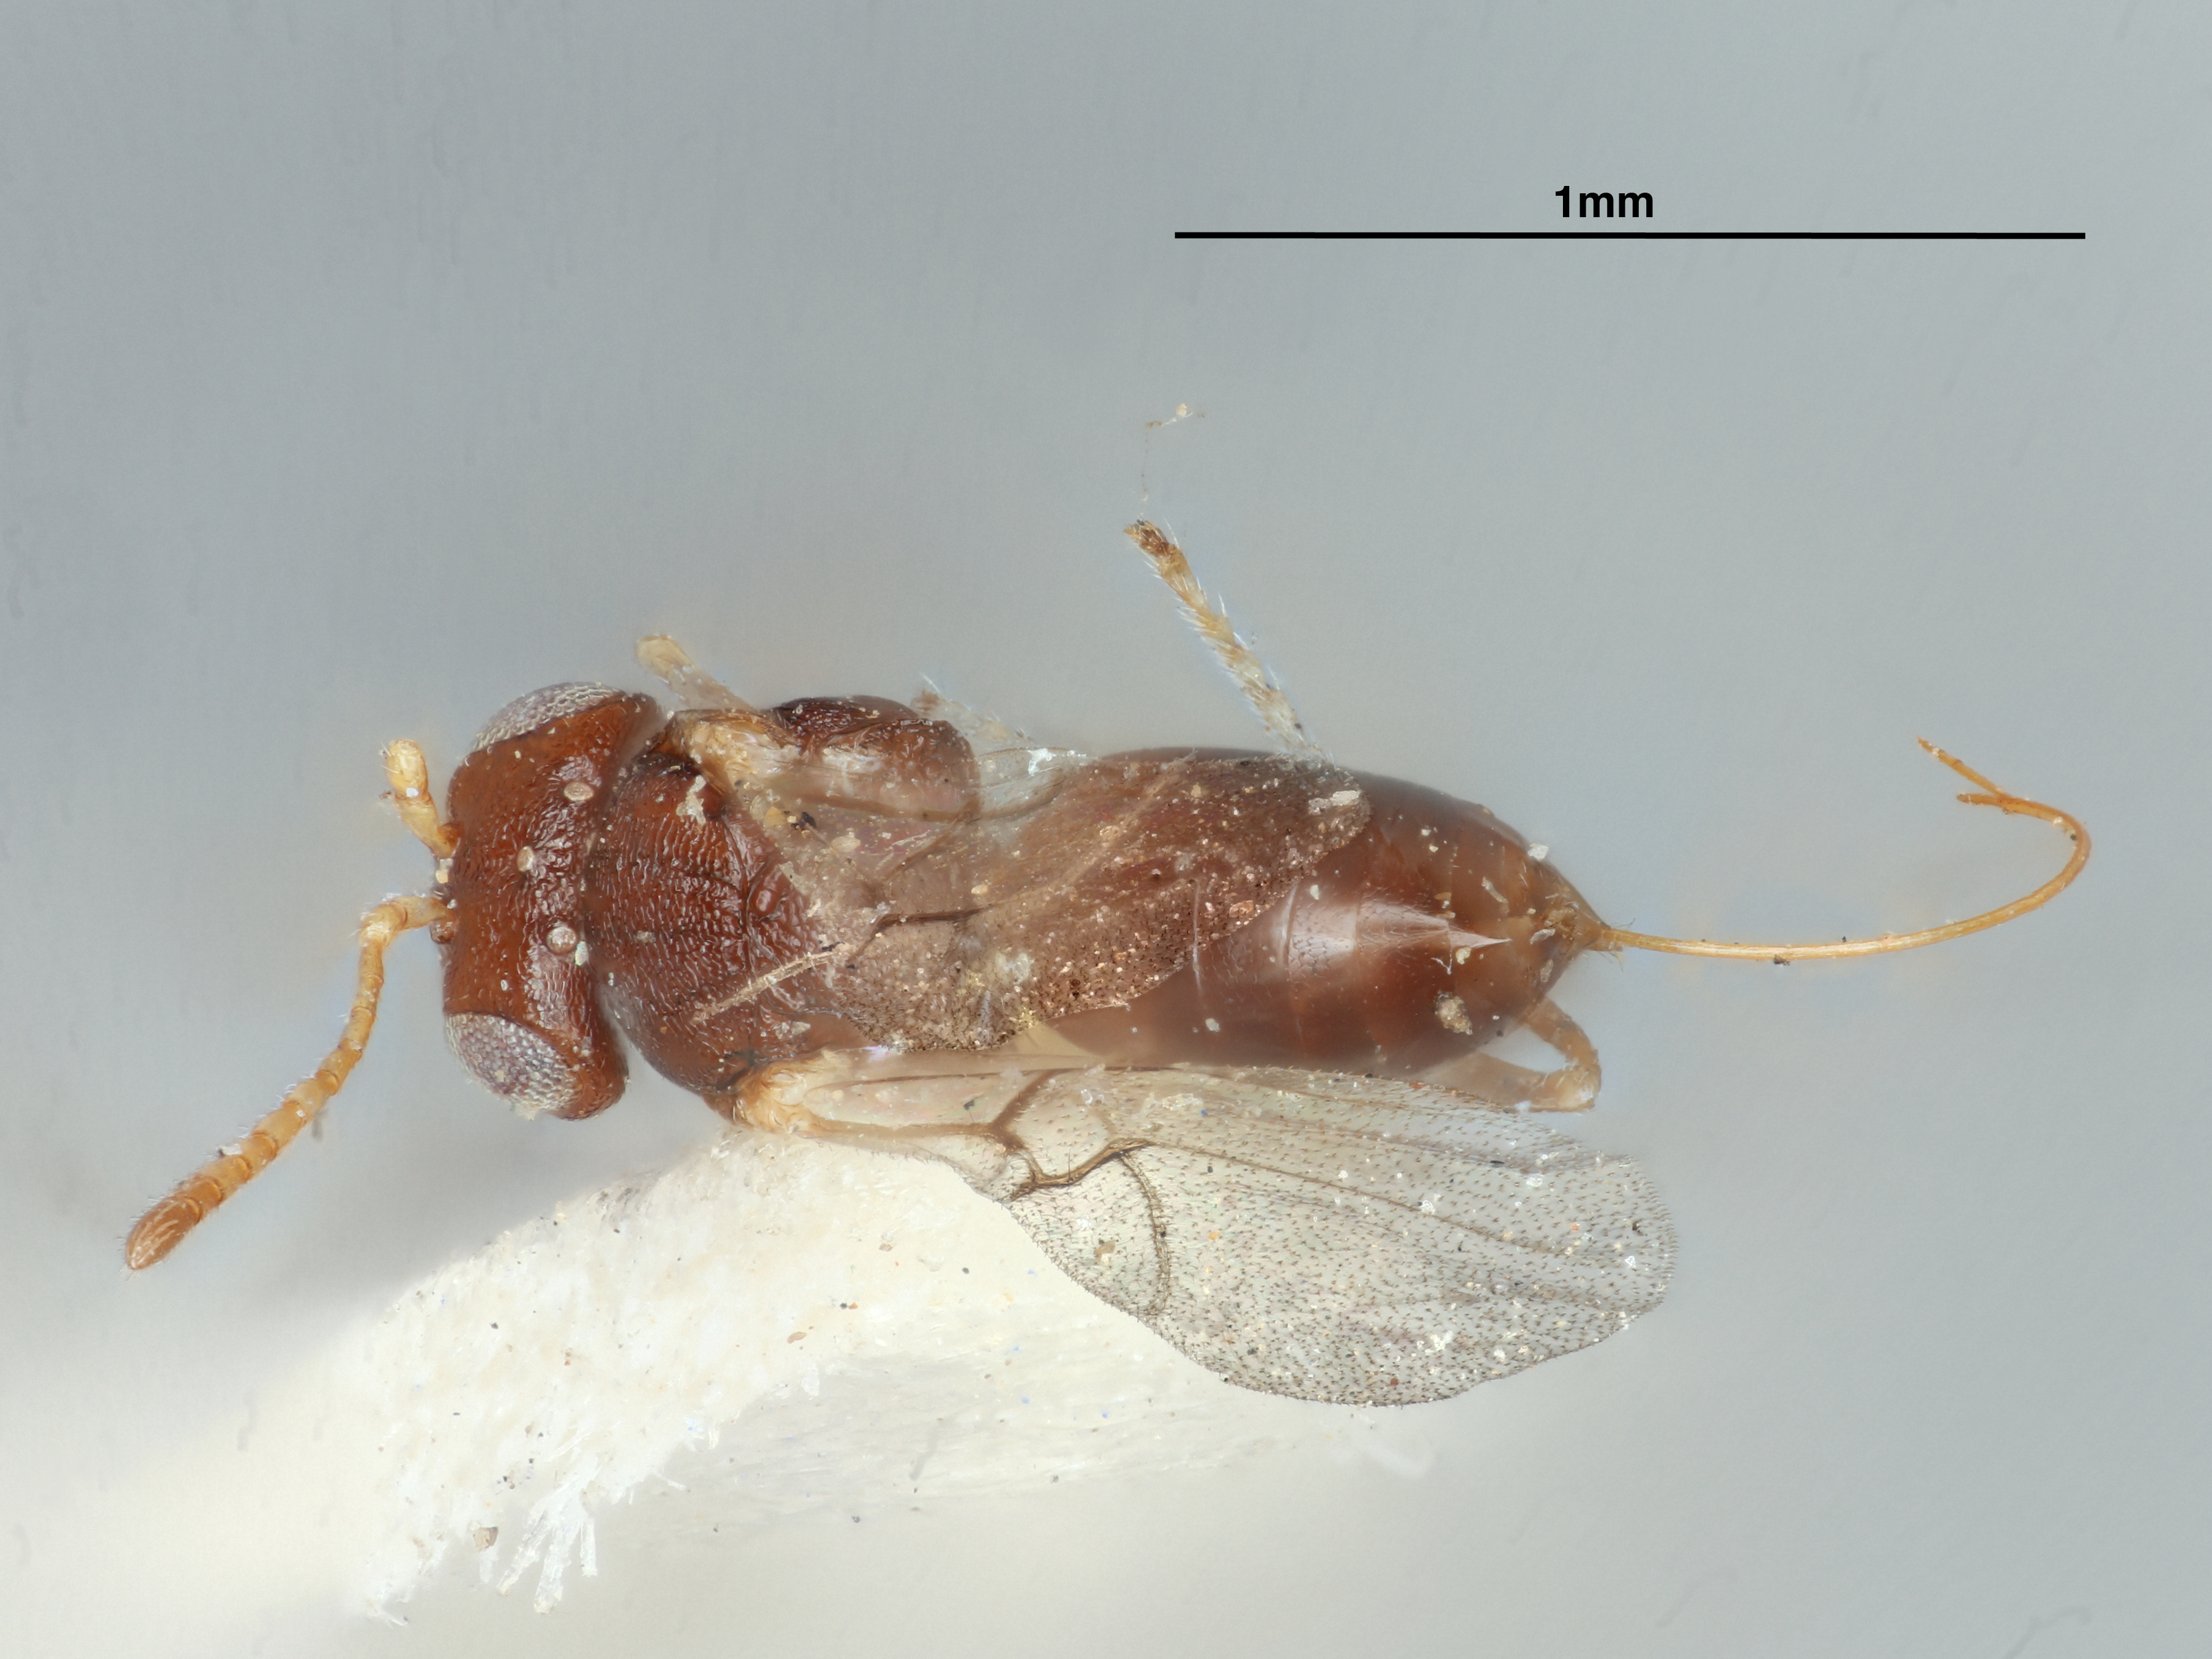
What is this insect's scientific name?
Callirhytis bipapillata
